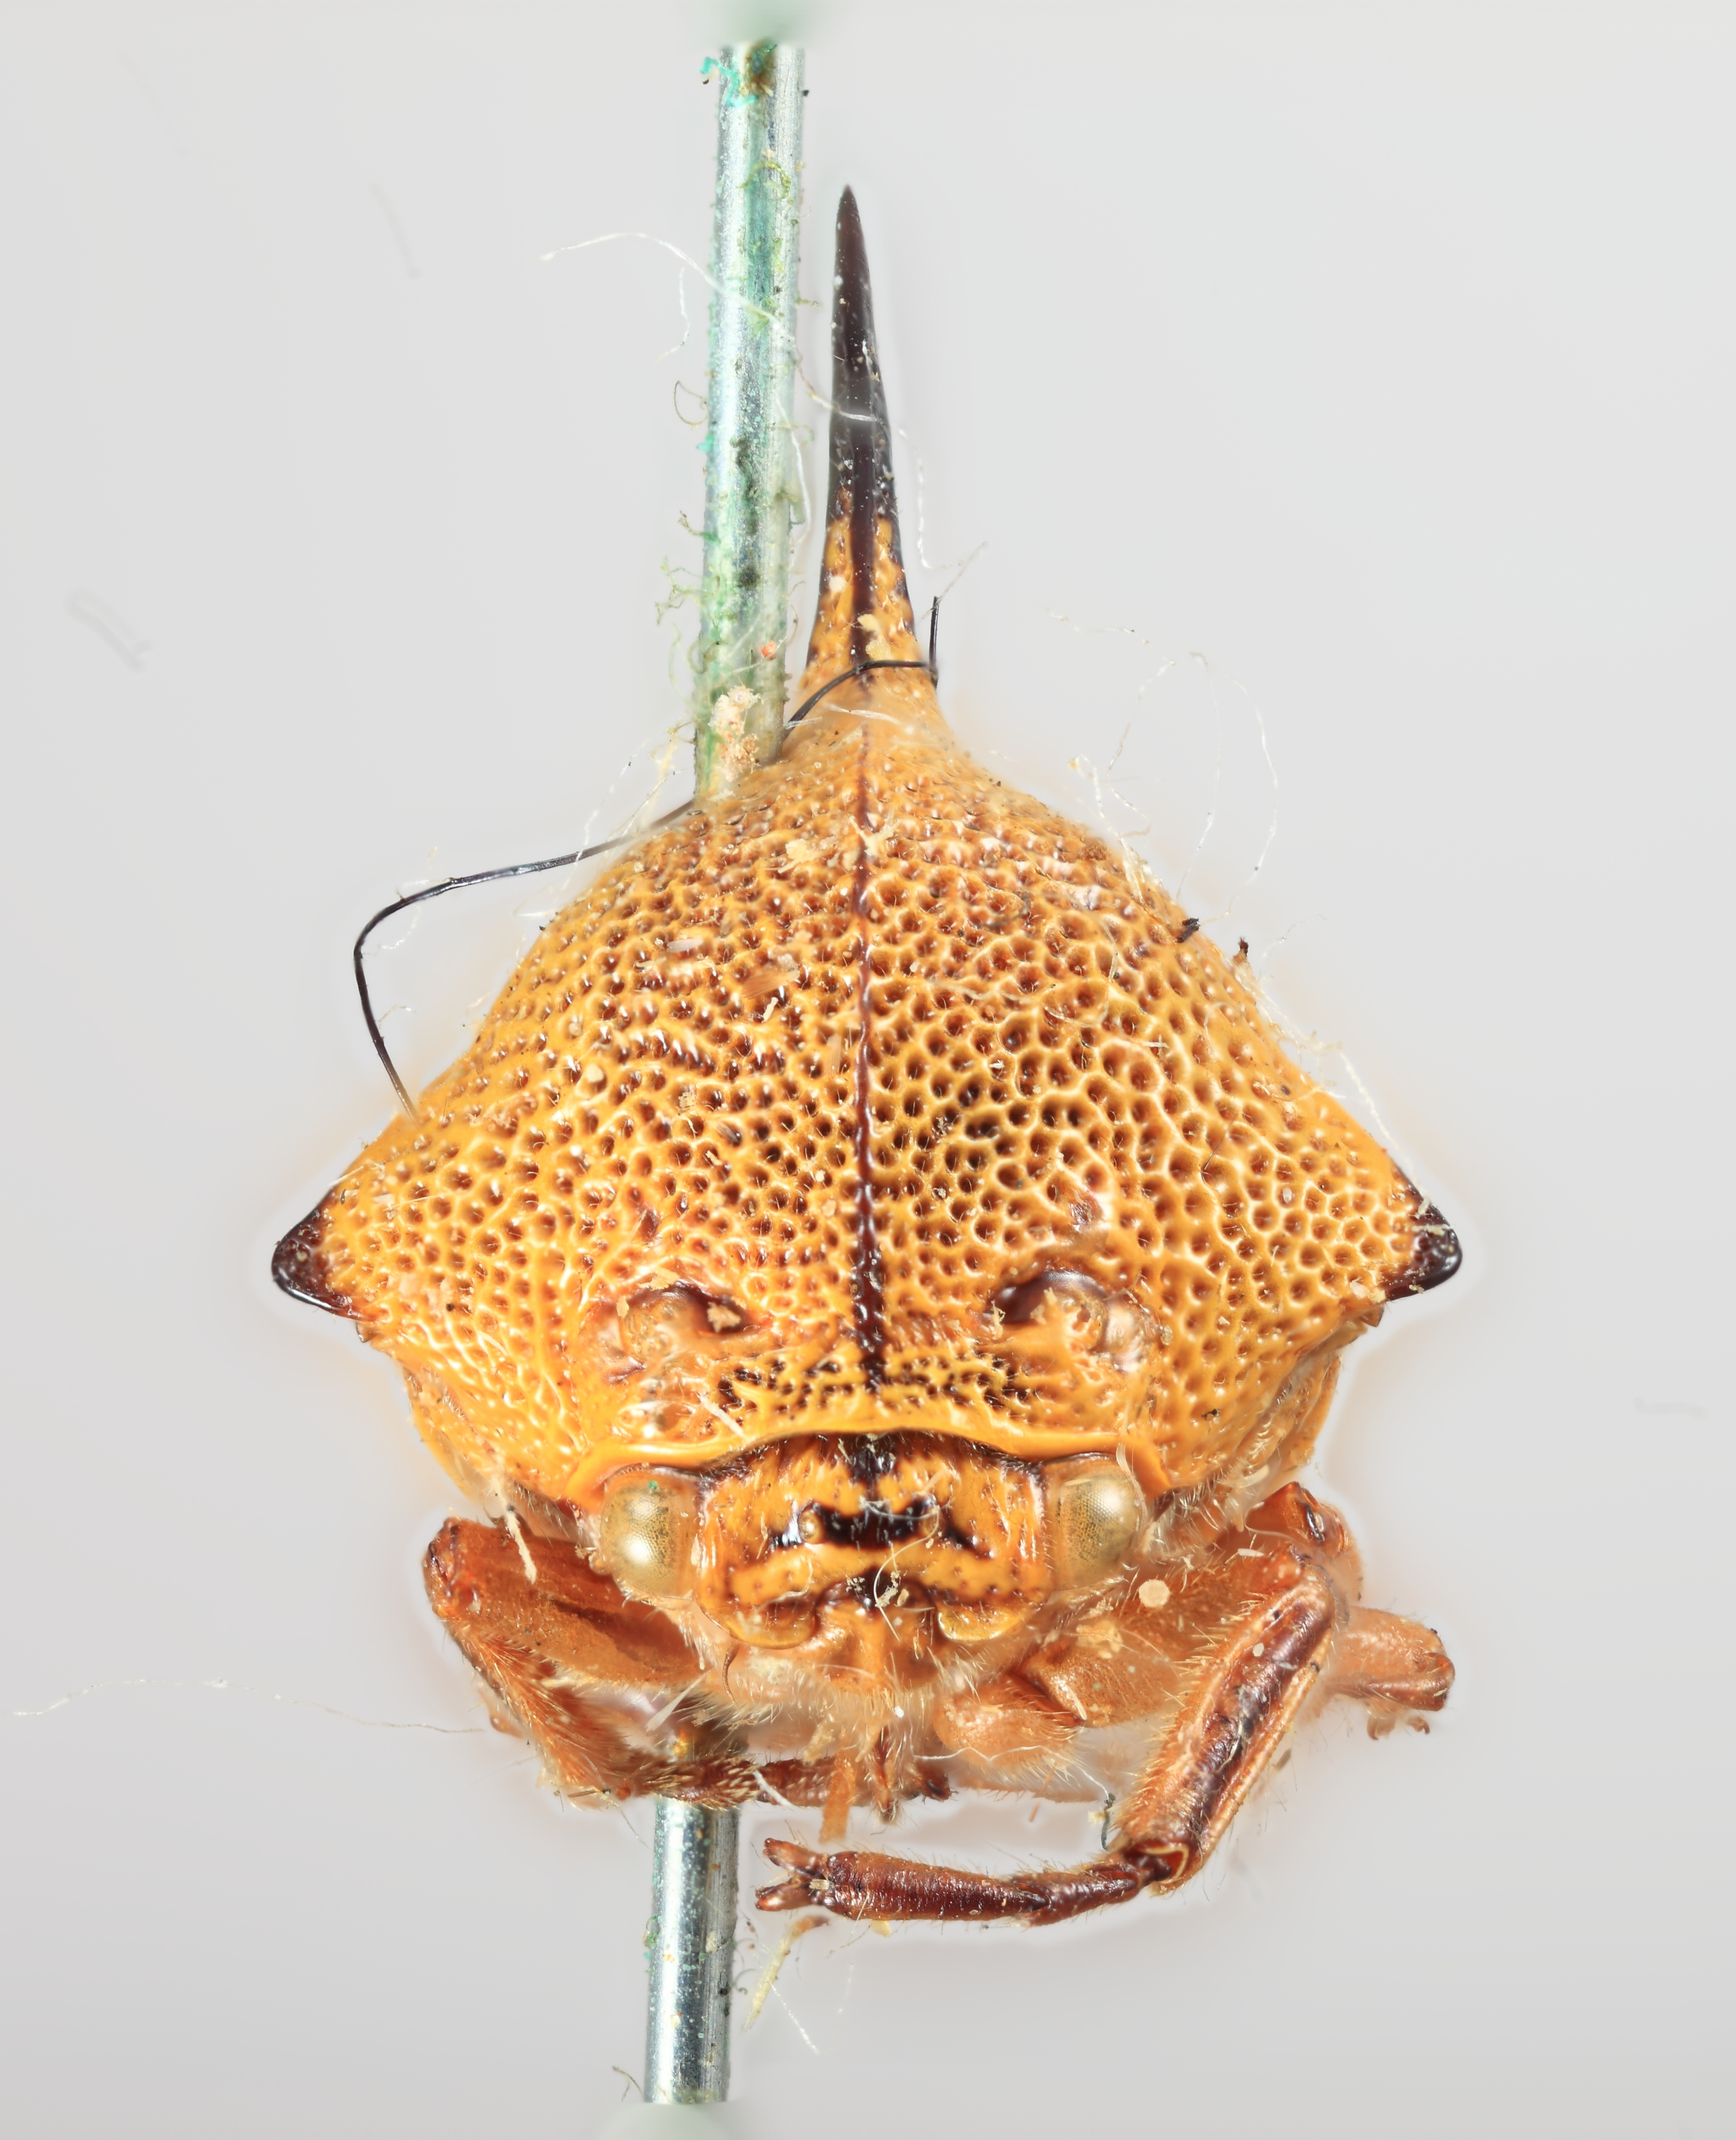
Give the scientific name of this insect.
Umbonia lutea
